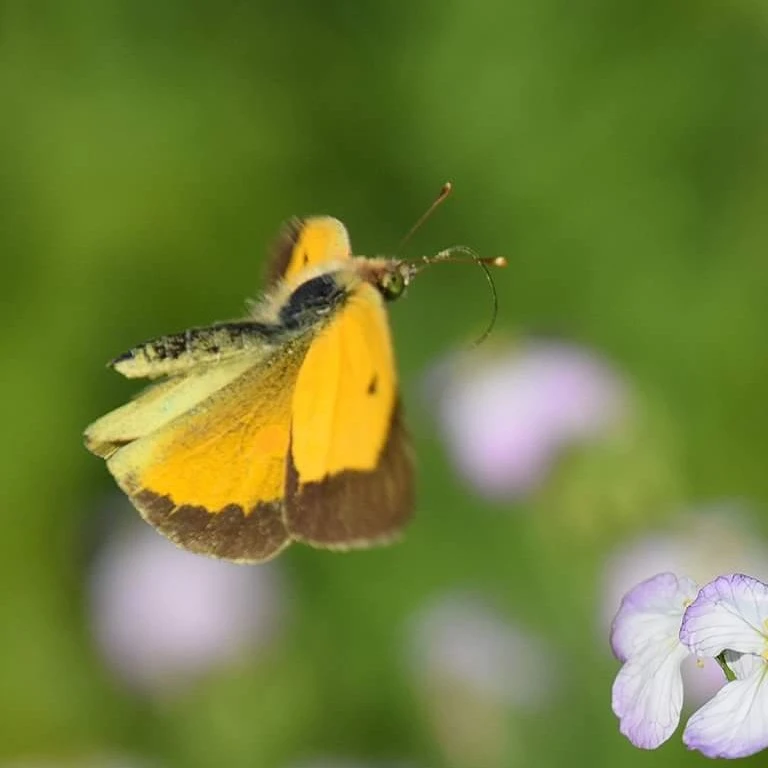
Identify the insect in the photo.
Colias croceus
